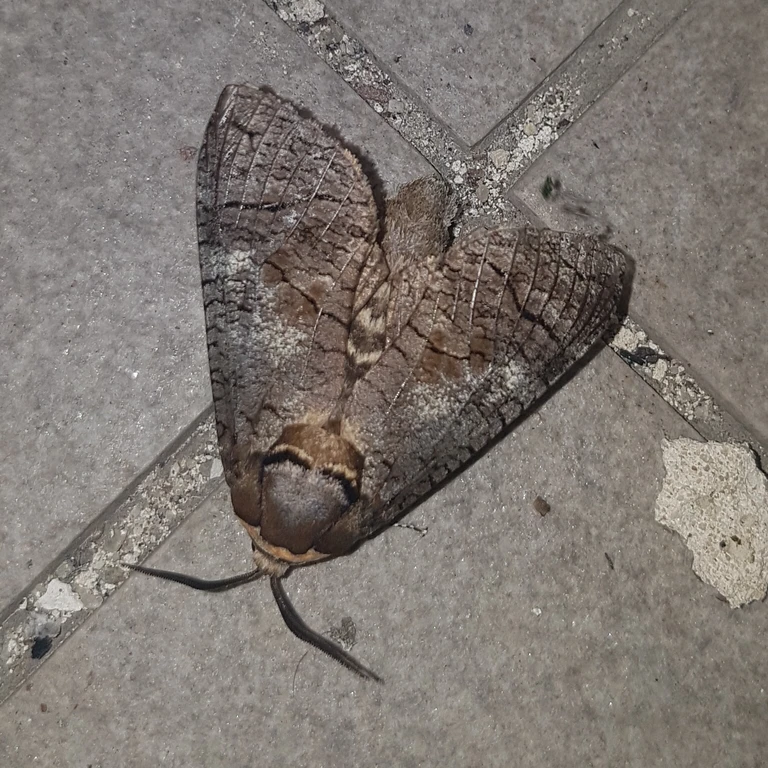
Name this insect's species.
Cossus cossus
